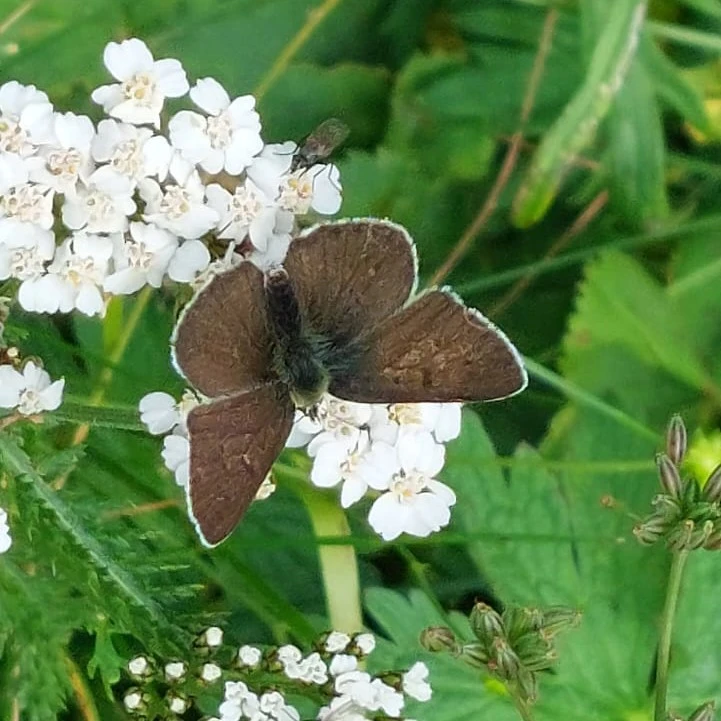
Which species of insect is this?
Lycaena tityrus (also Loweia tityrus)
